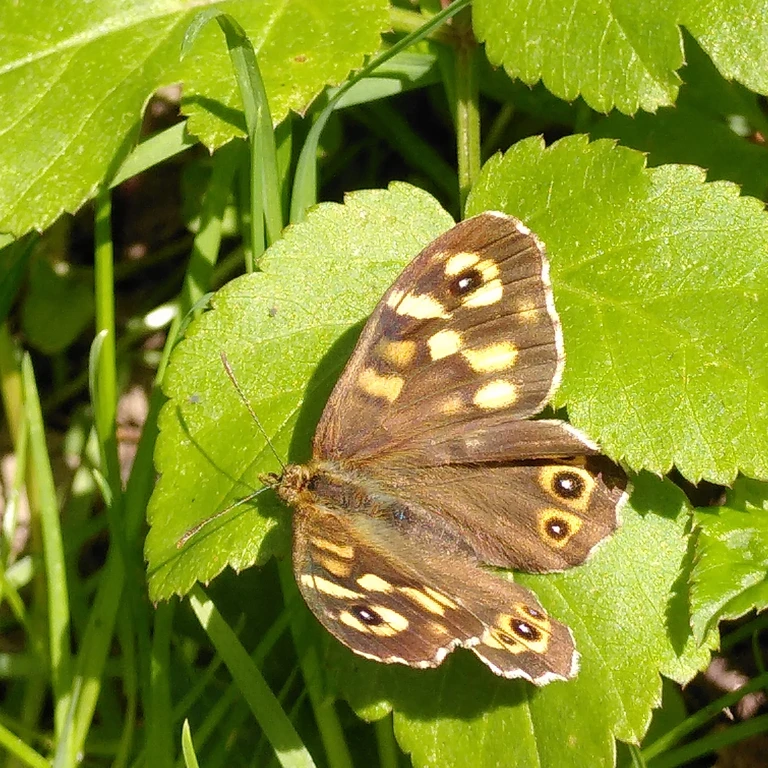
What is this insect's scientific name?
Pararge aegeria
